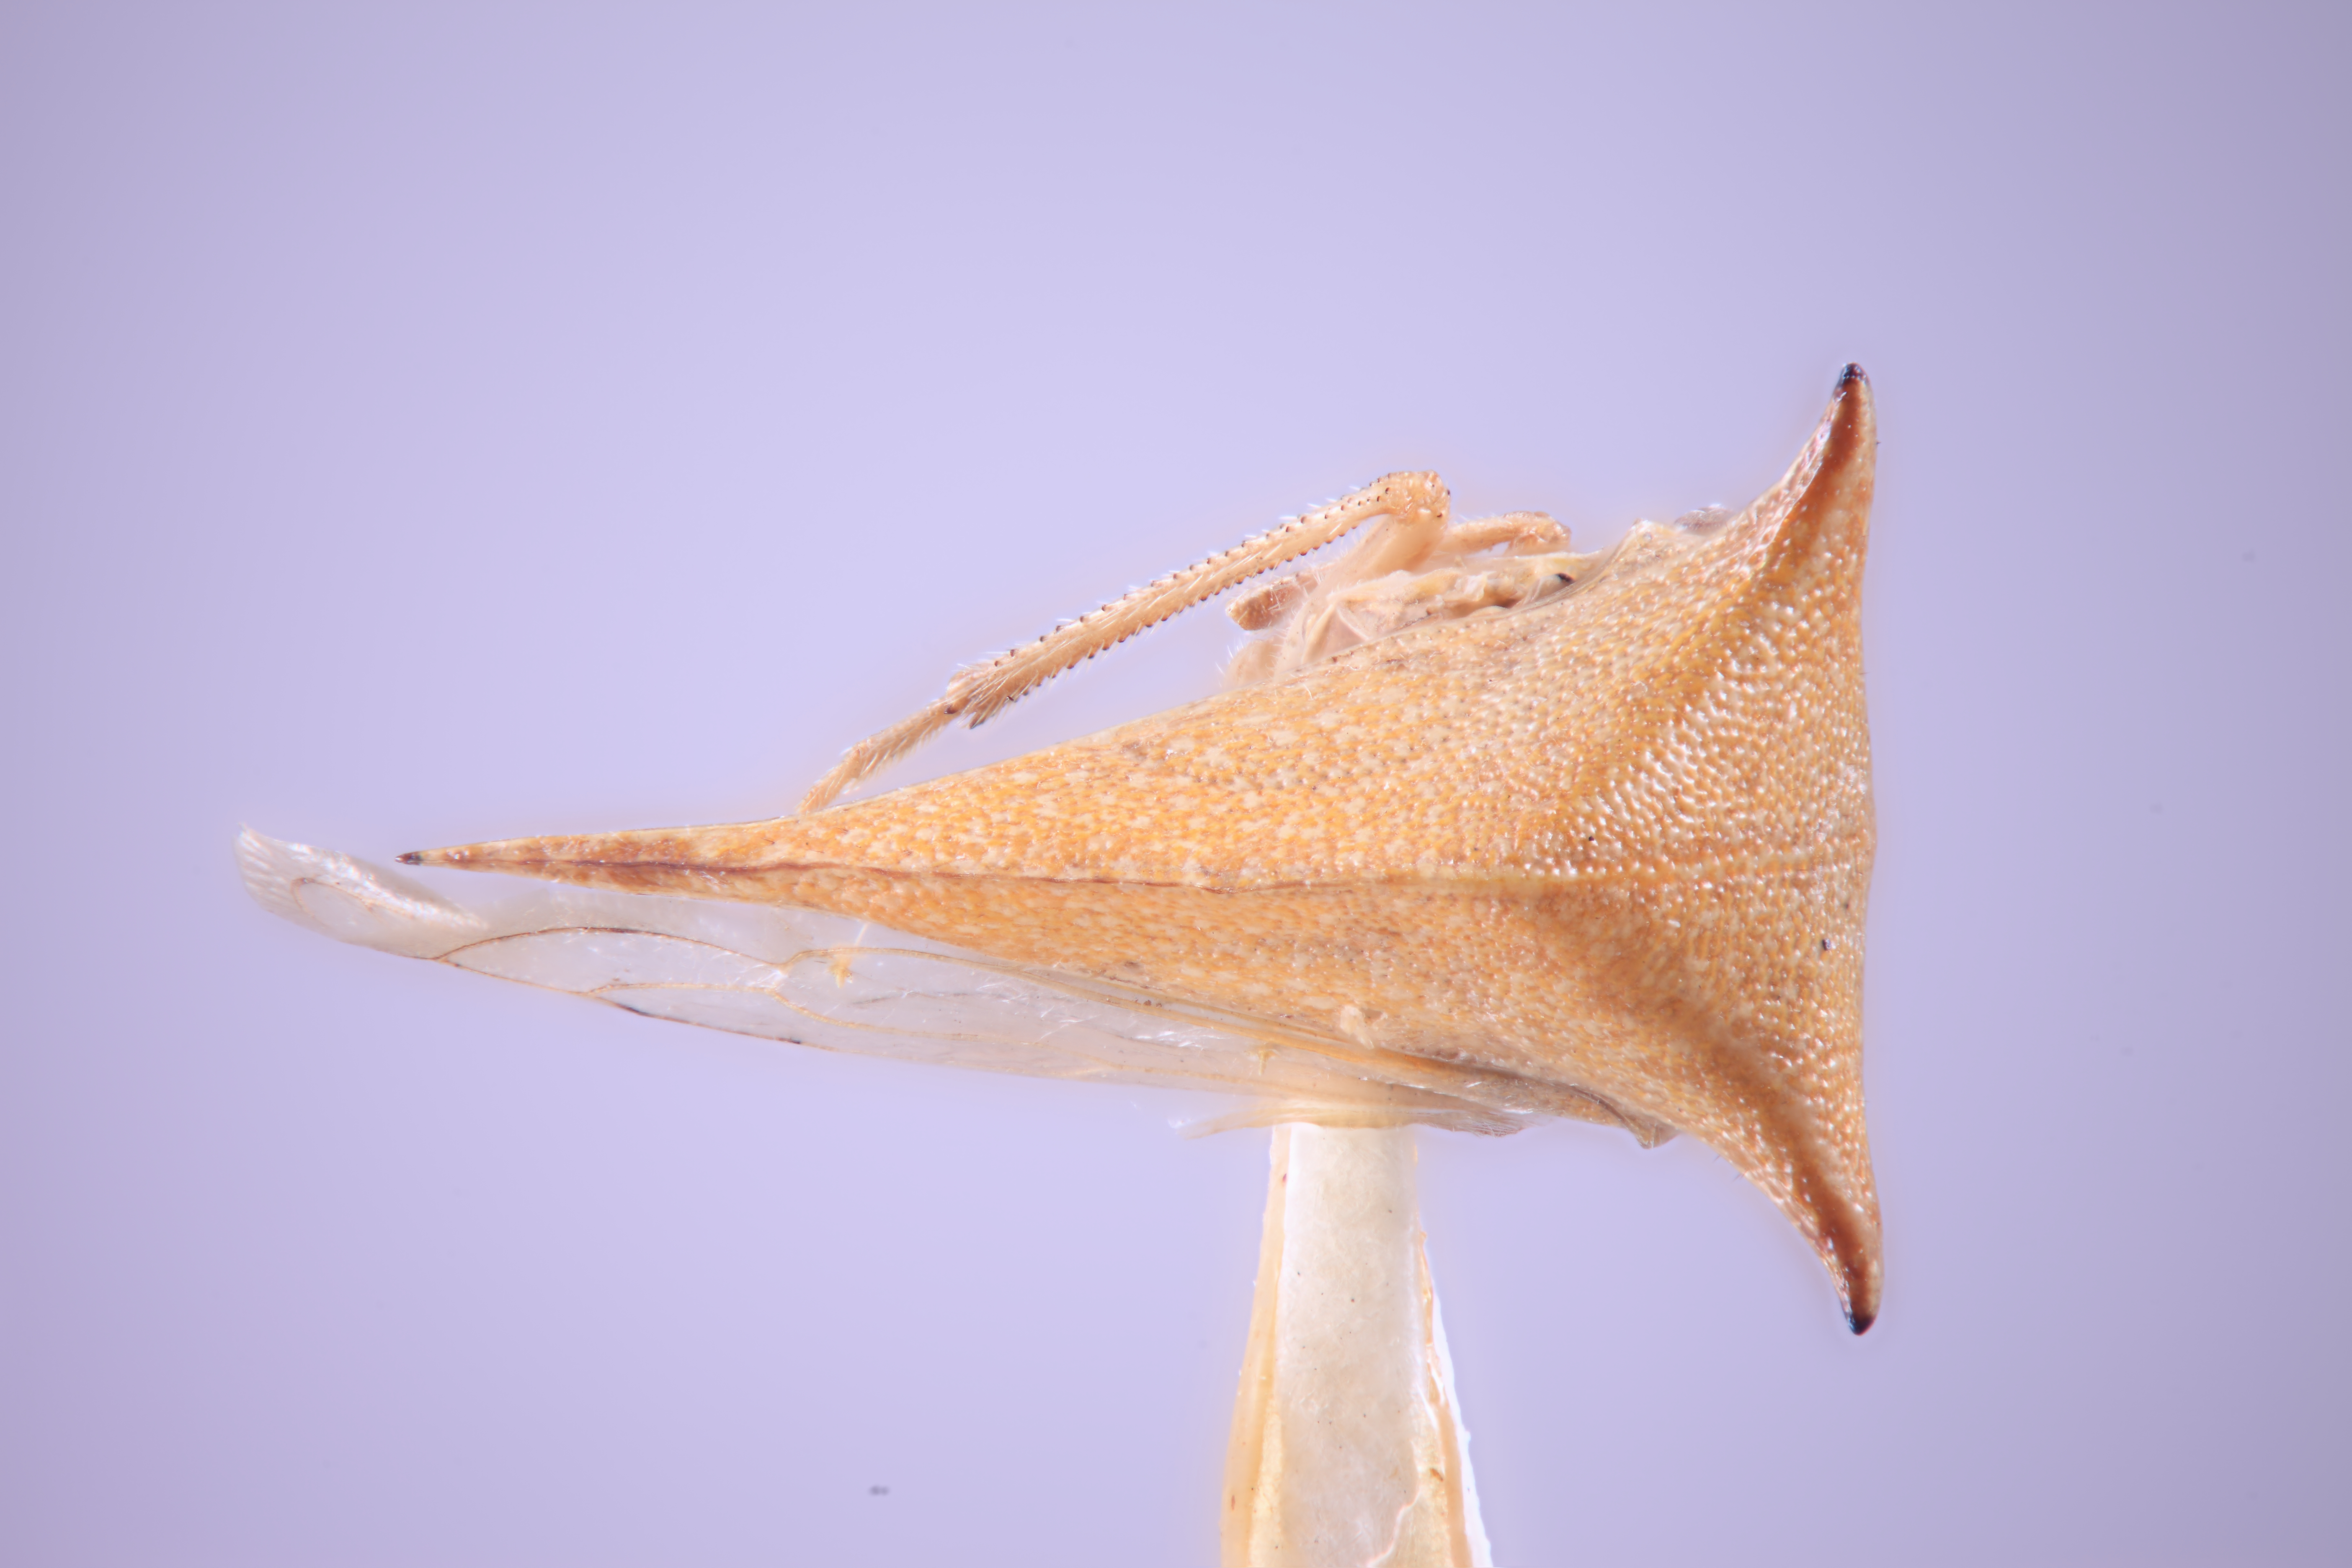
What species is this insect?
Tortistilus albidosparsa
